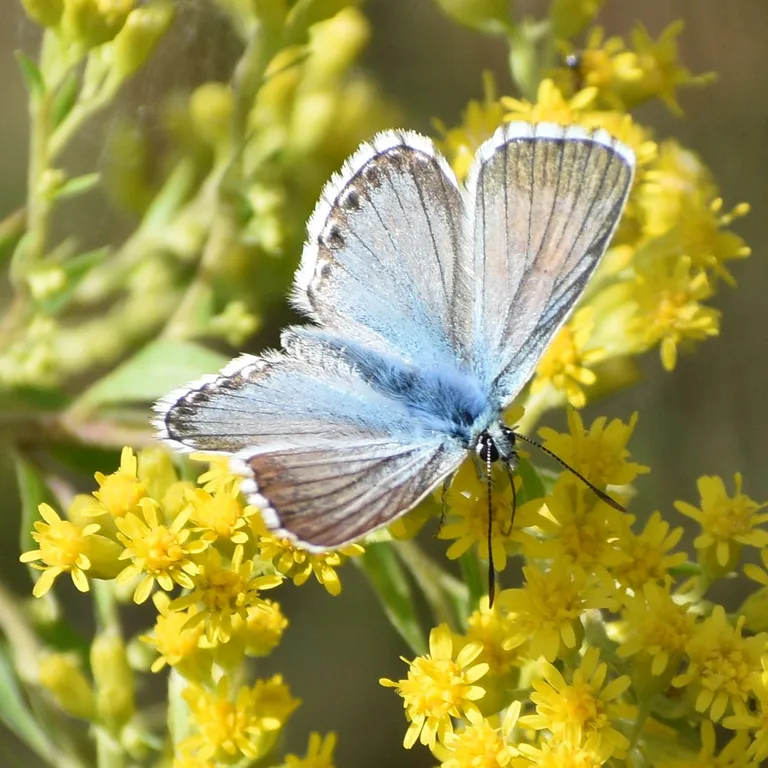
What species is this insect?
Lysandra coridon
